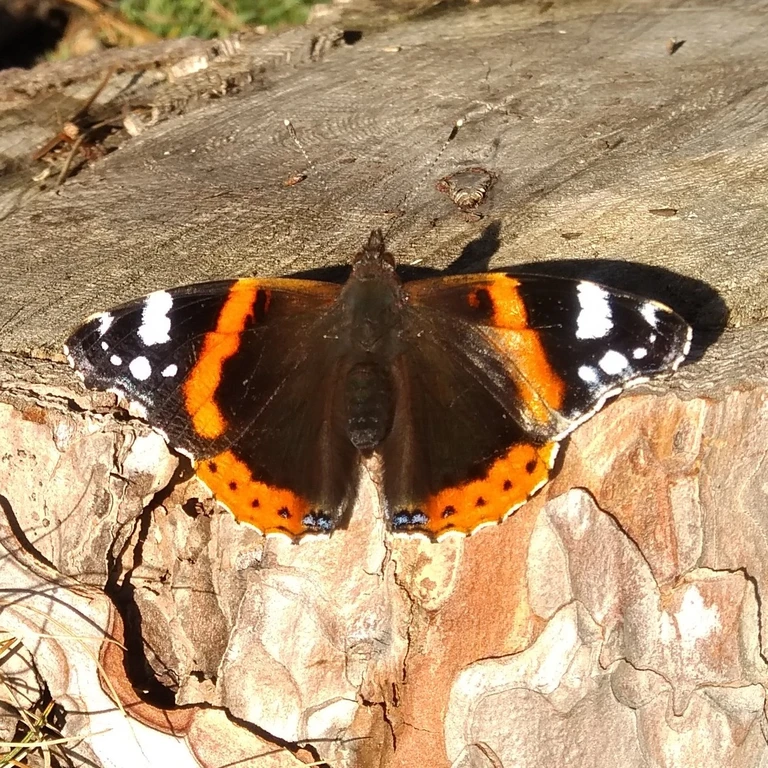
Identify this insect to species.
Vanessa atalanta
